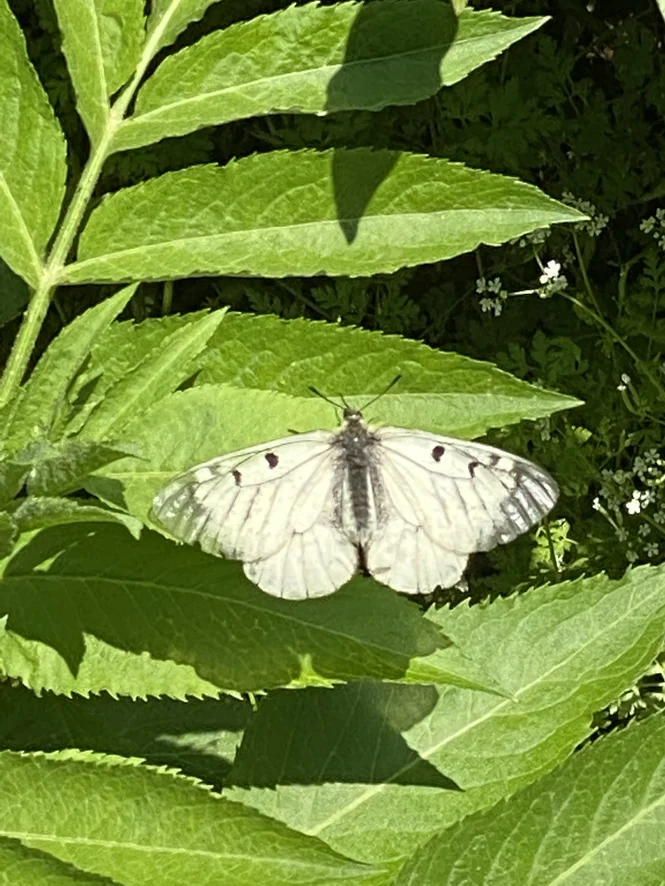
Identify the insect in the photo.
Parnassius mnemosyne
